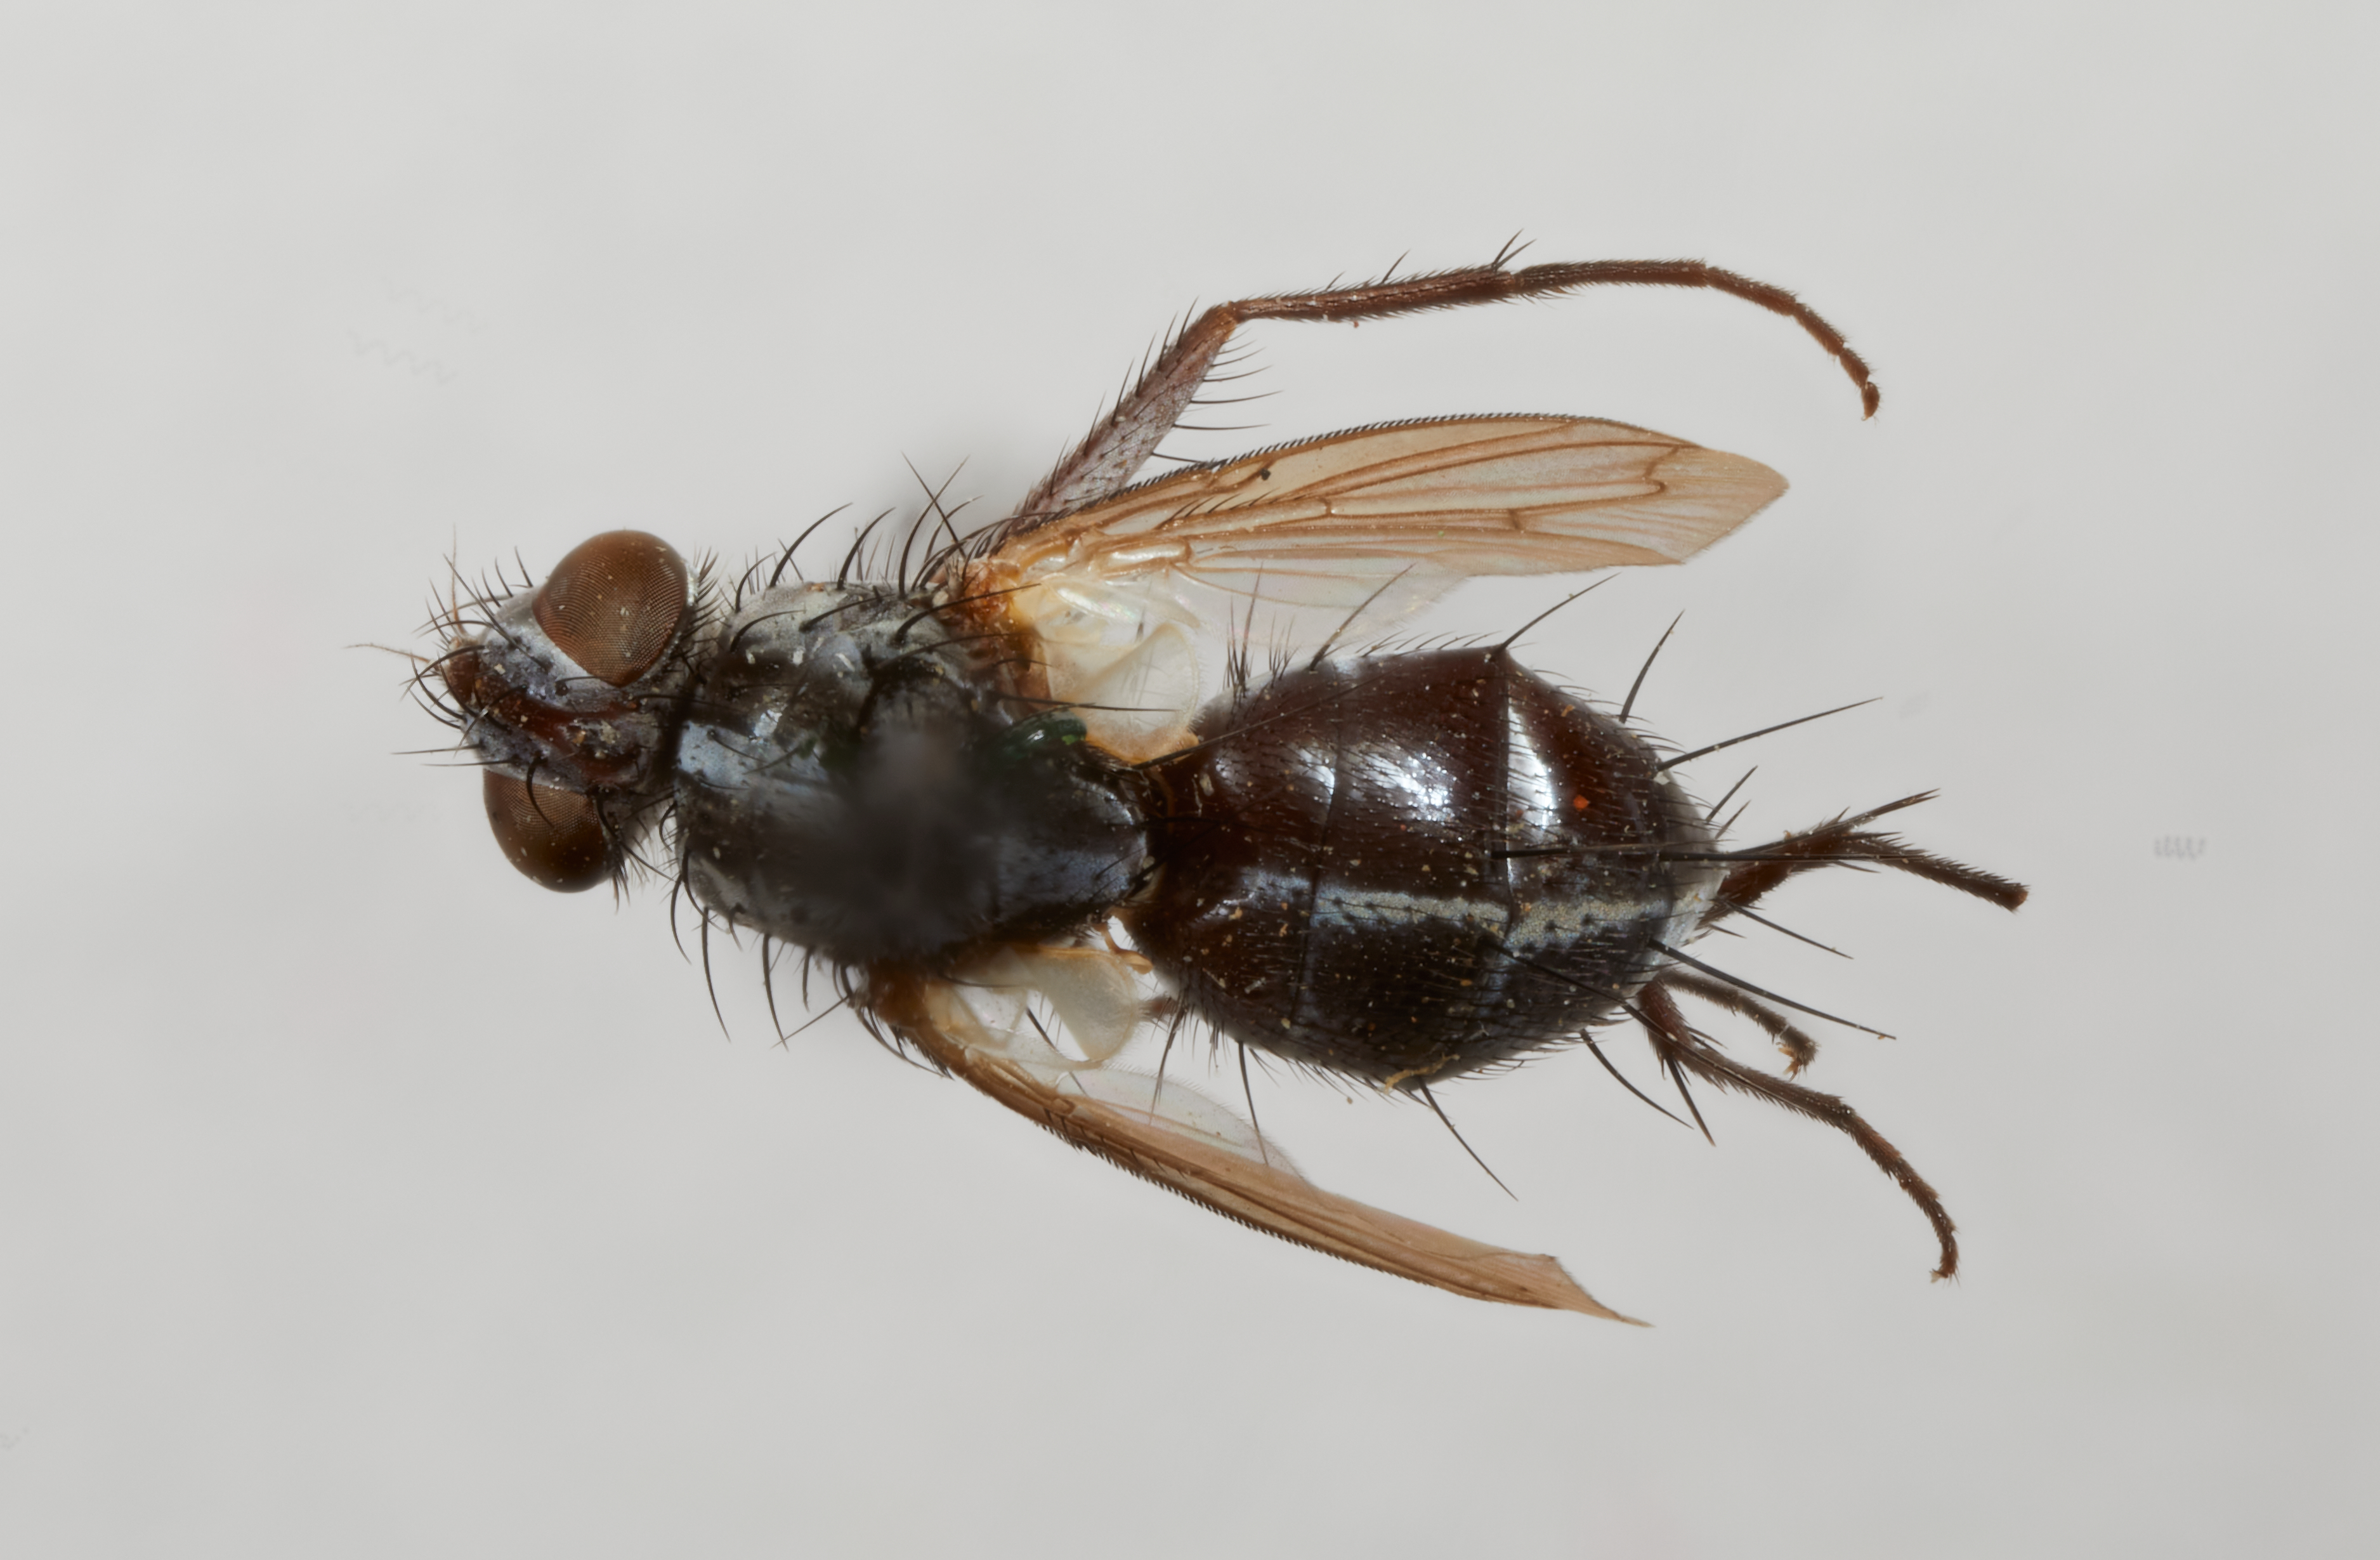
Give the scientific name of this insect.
Atrophopoda peruana
